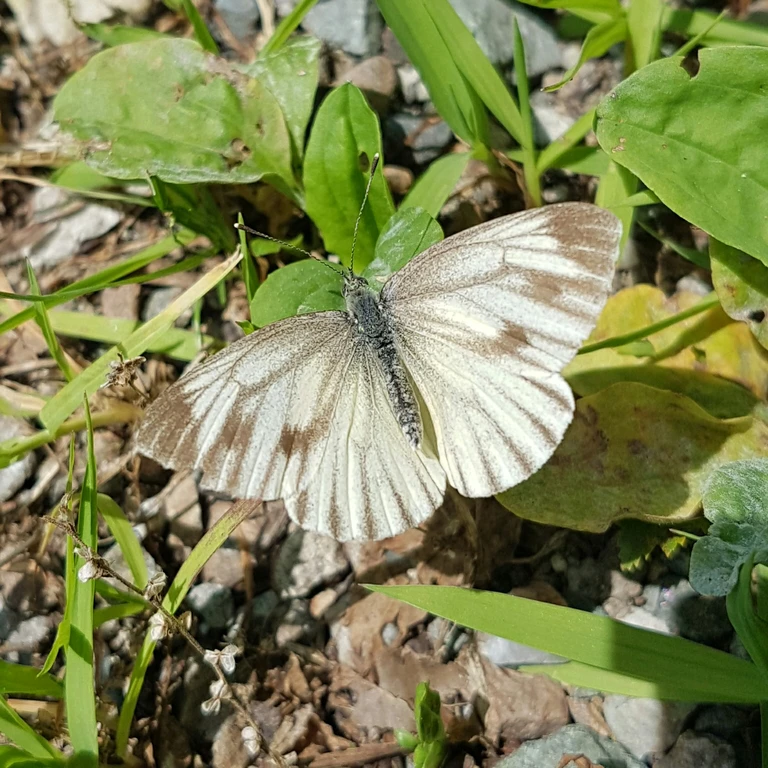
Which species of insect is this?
Pieris bryoniae
